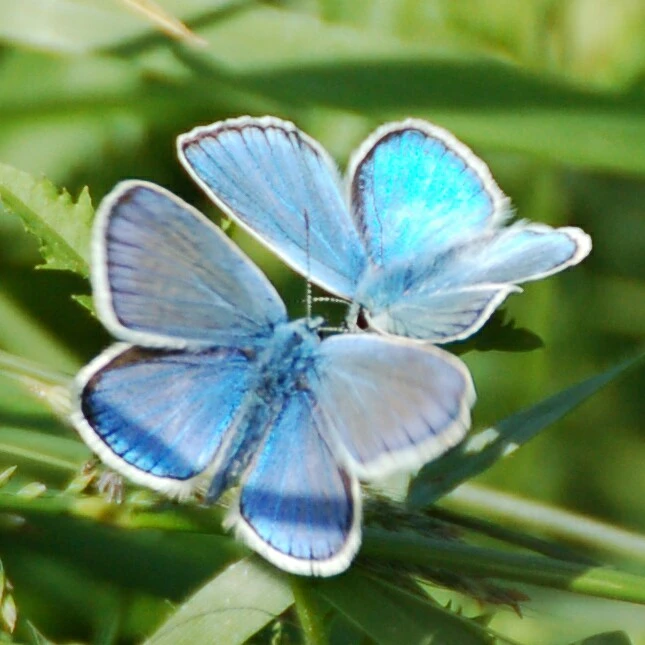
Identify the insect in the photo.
Polyommatus dorylas
